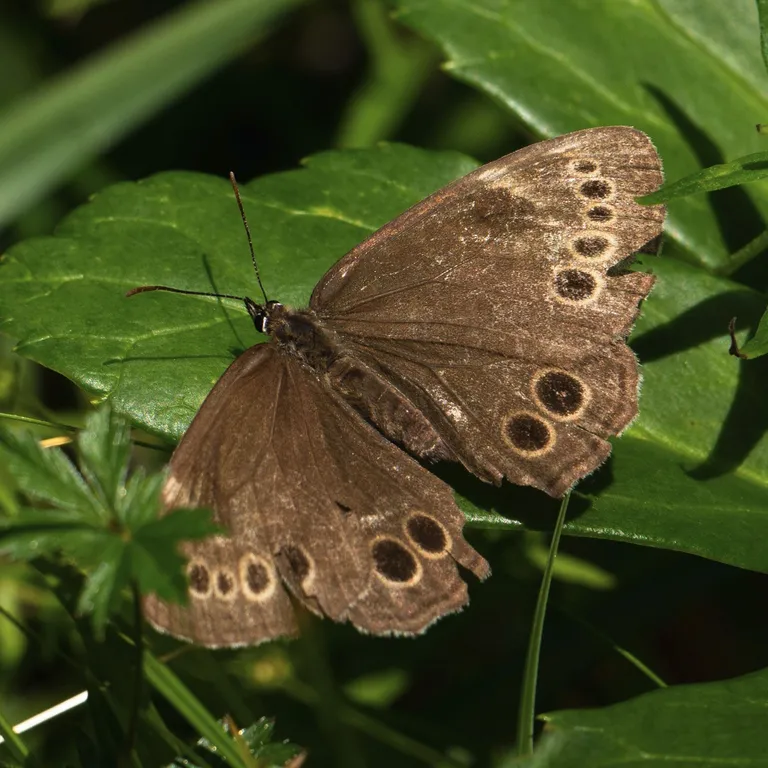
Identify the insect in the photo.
Lopinga achine (also Pararge achine)
